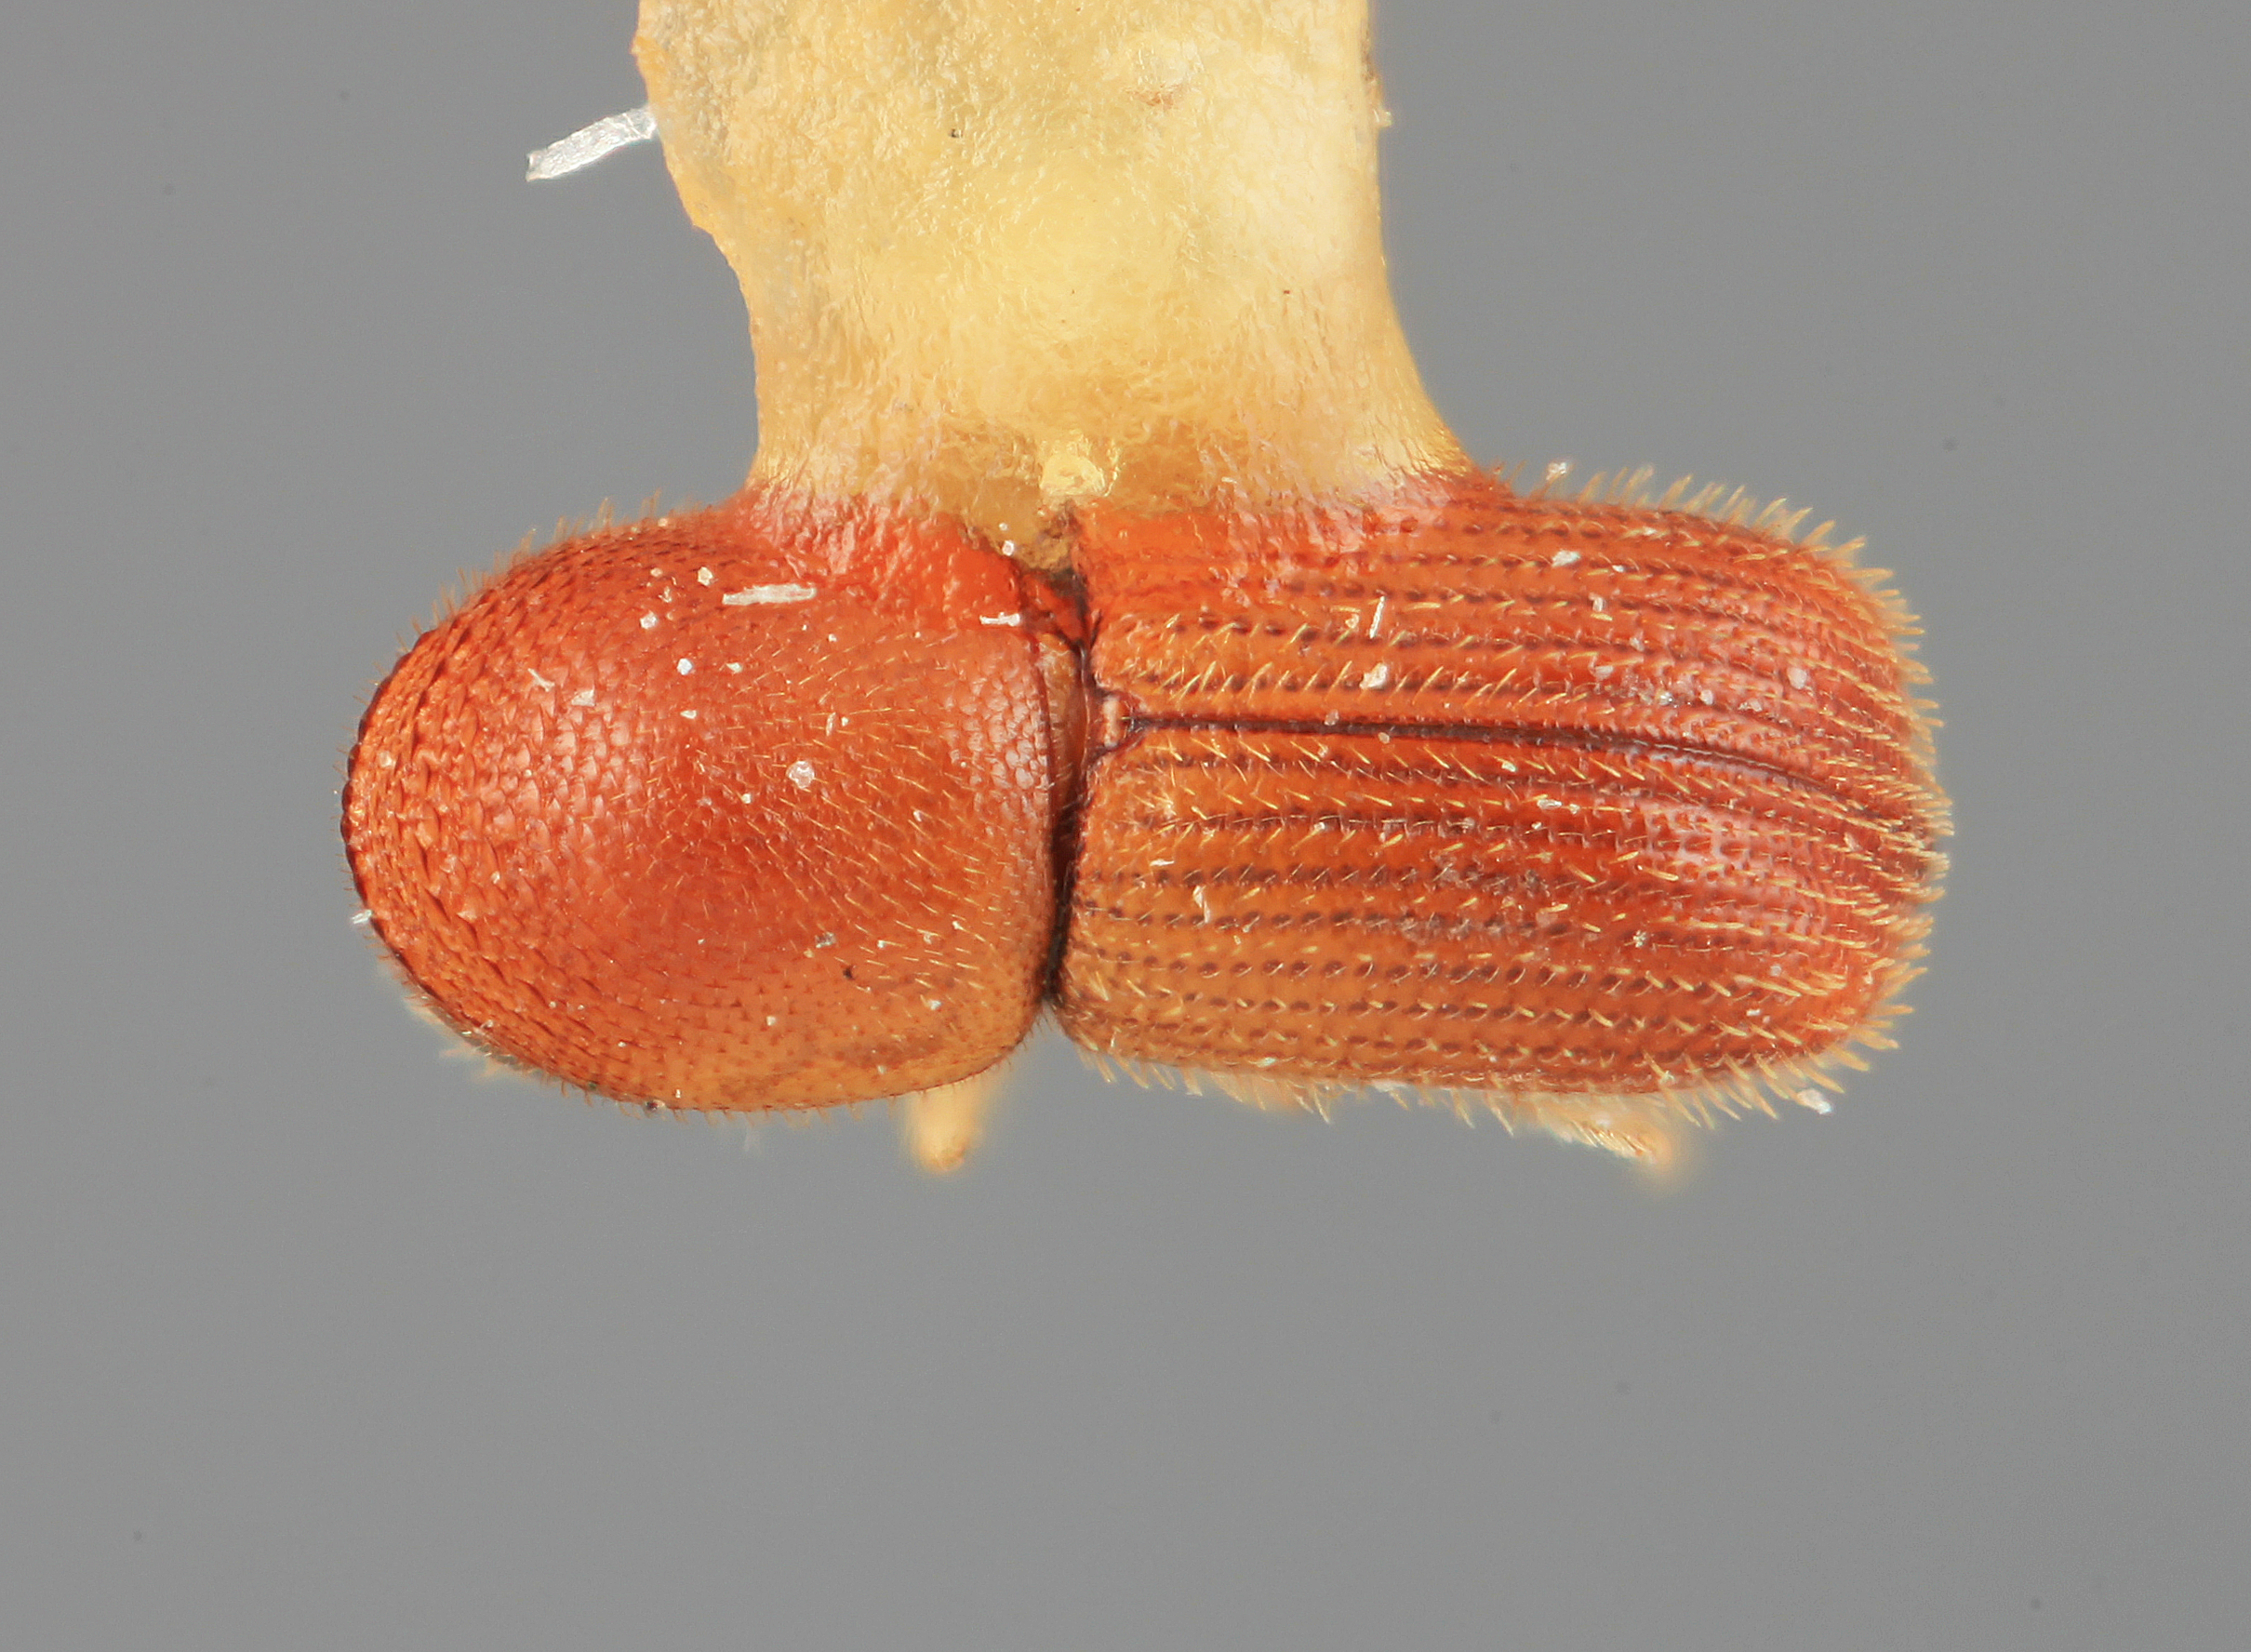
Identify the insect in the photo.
Dendroterus fossifrons
